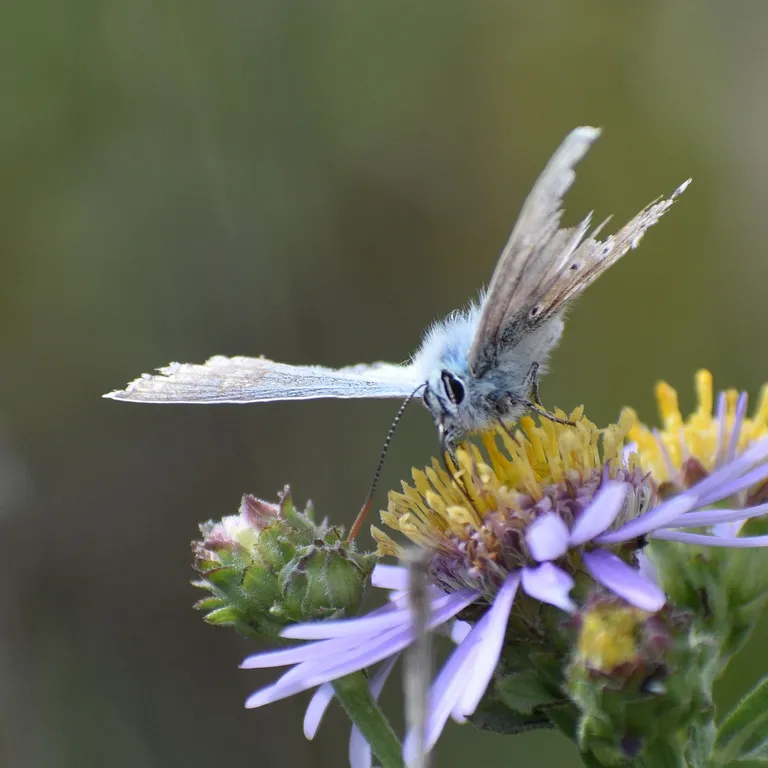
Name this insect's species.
Lysandra coridon
